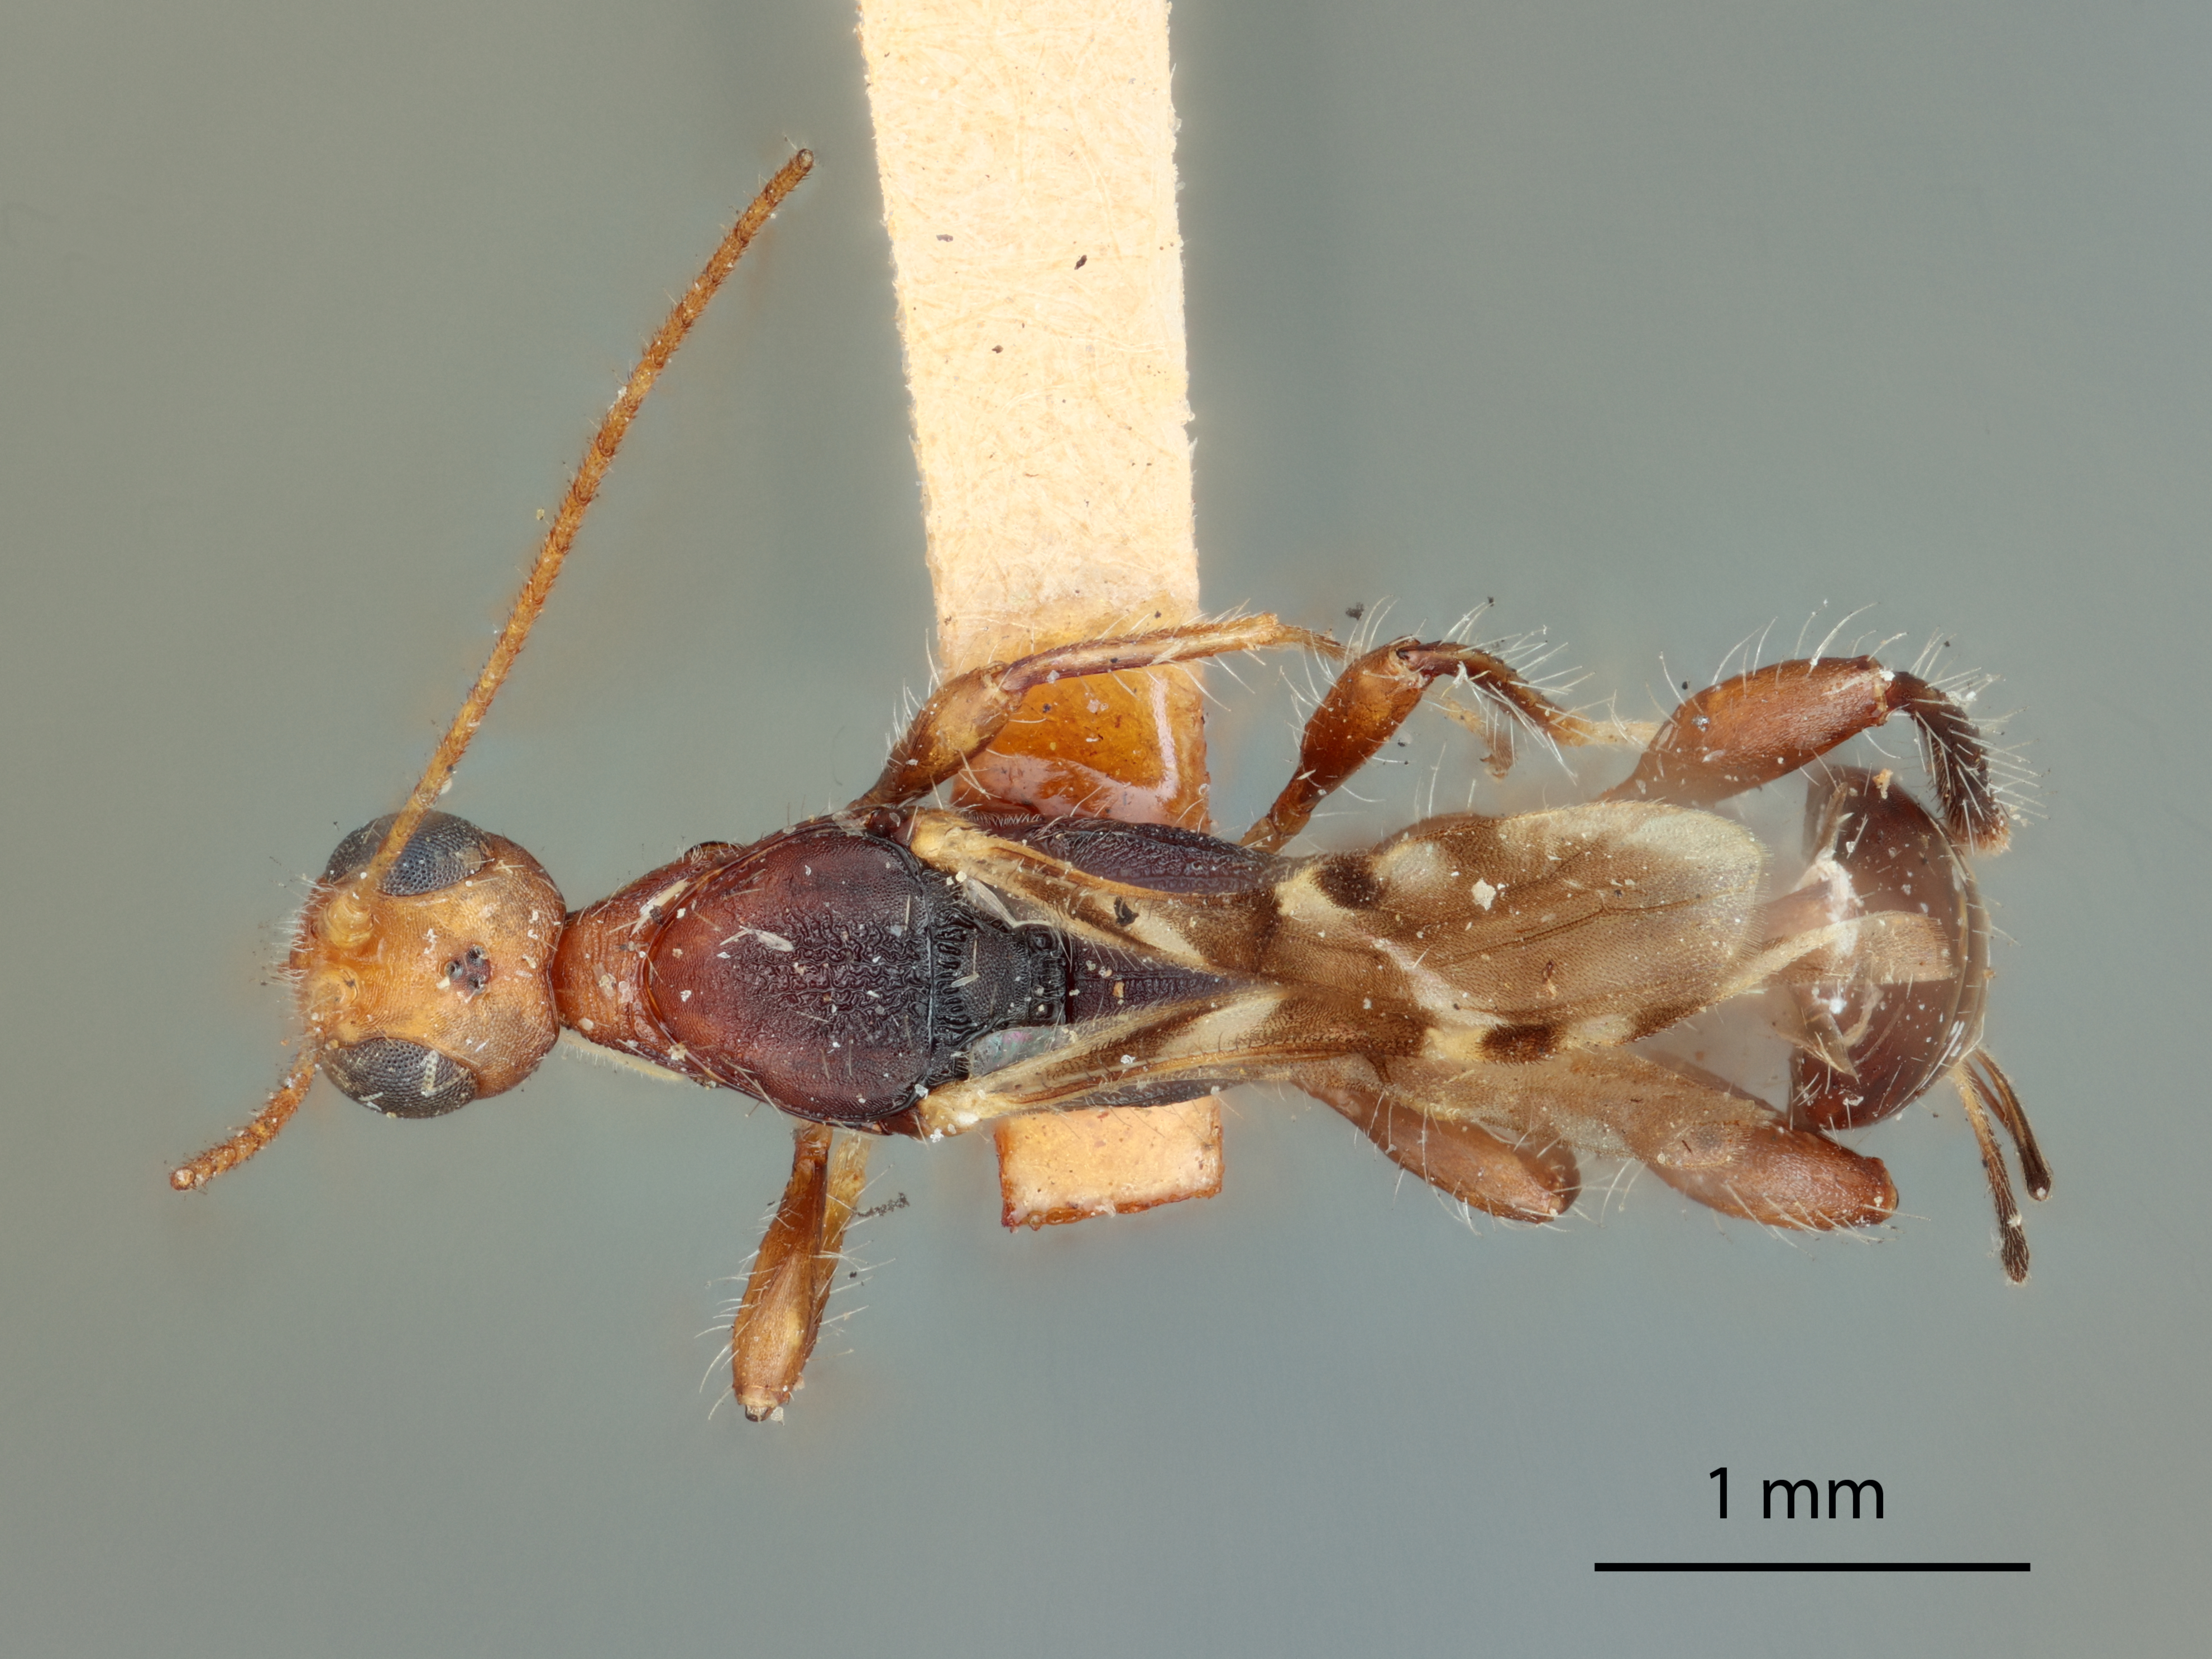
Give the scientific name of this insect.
Spathius tereus
